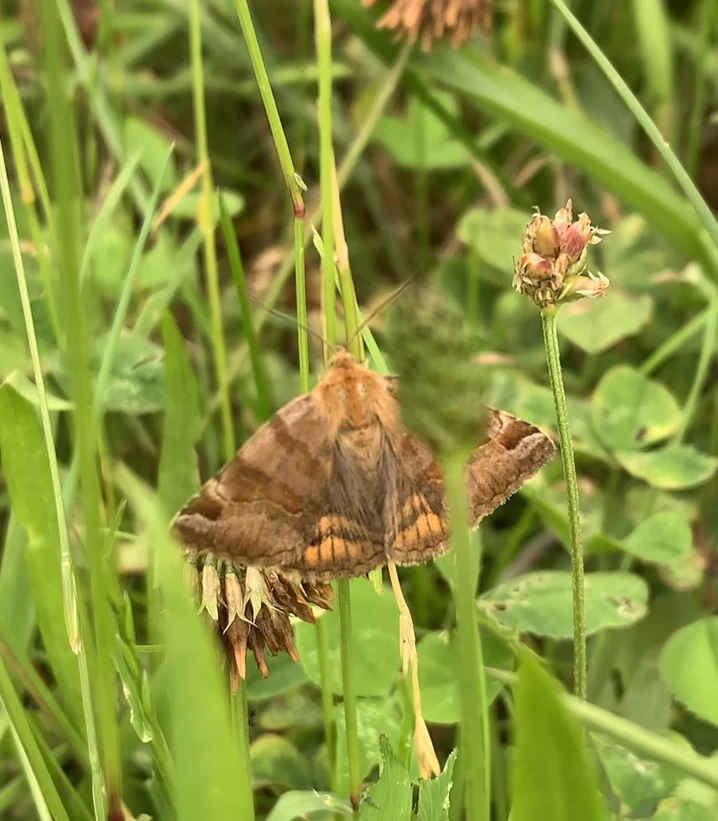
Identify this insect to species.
Euclidia glyphica
